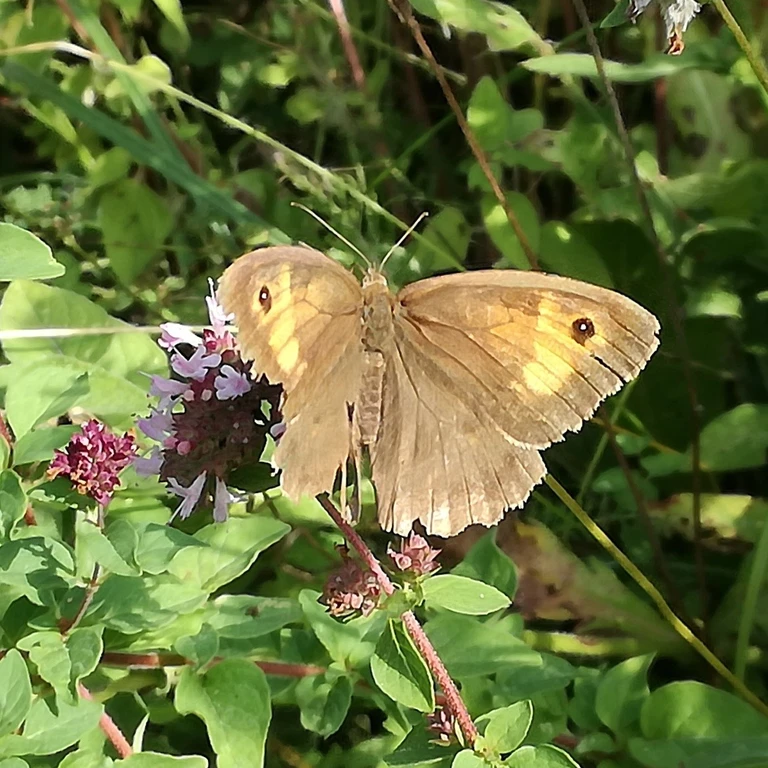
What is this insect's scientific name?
Maniola jurtina
